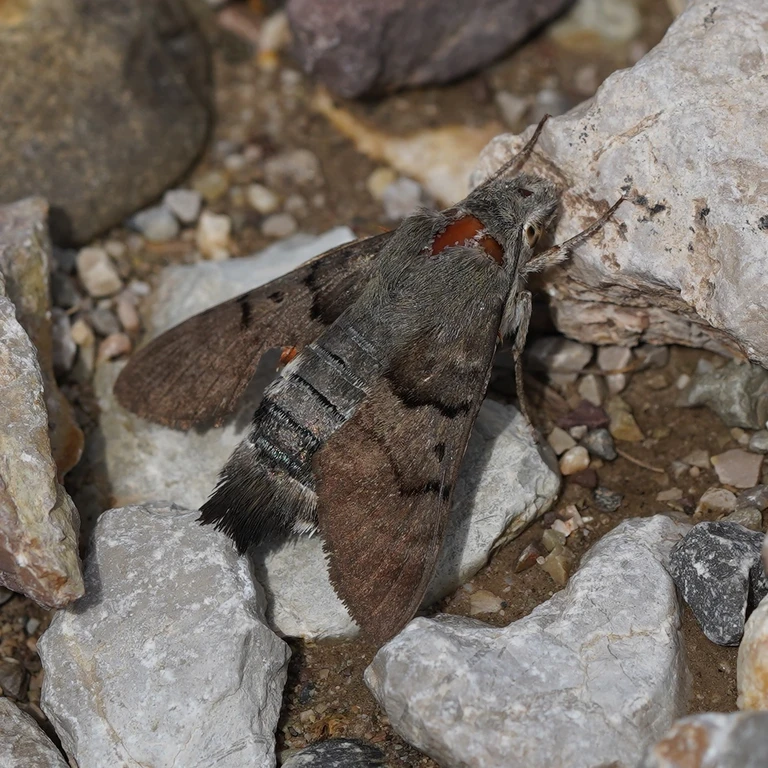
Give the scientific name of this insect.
Macroglossum stellatarum
